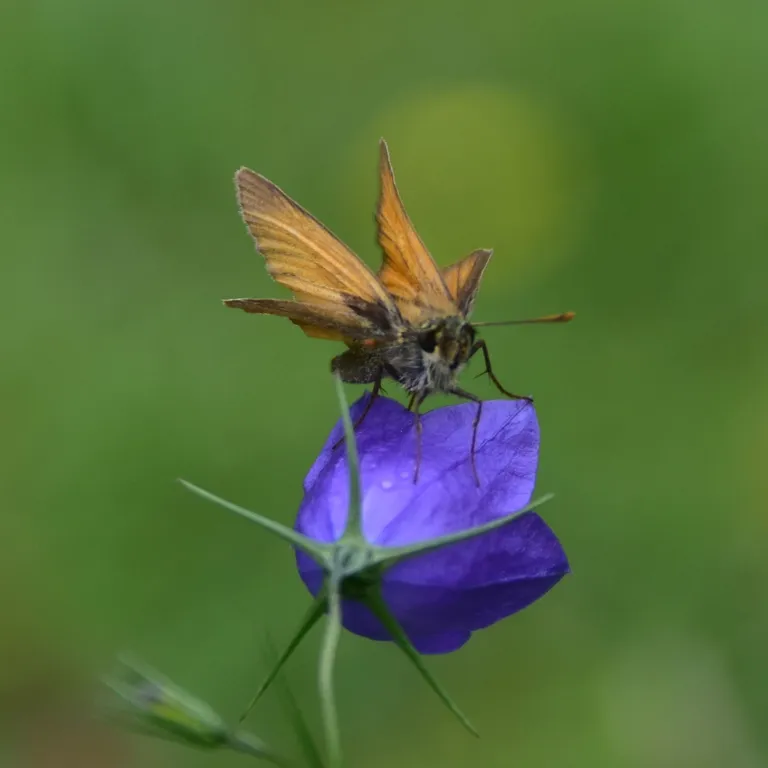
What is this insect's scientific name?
Thymelicus sylvestris
